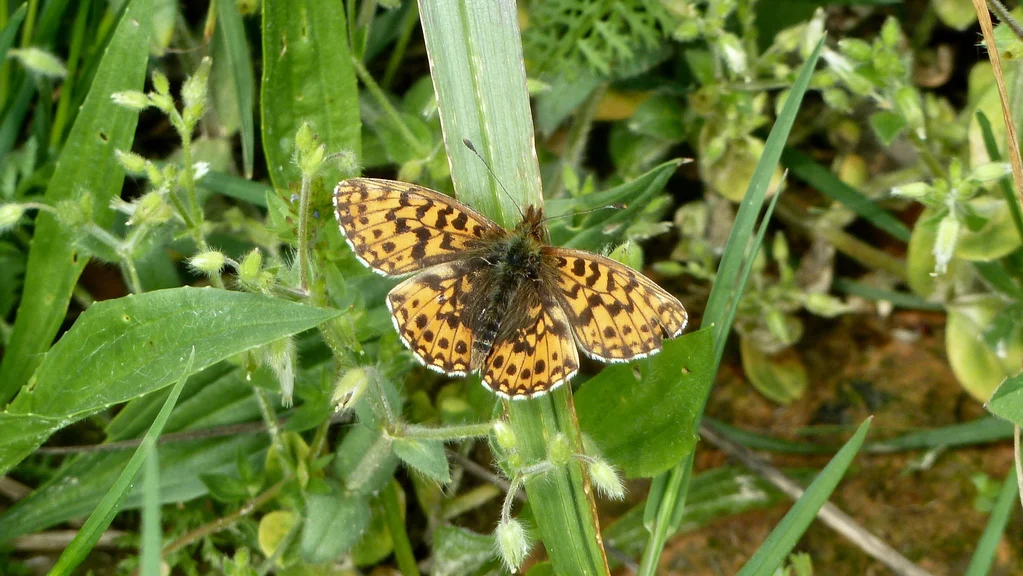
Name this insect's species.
Boloria dia
